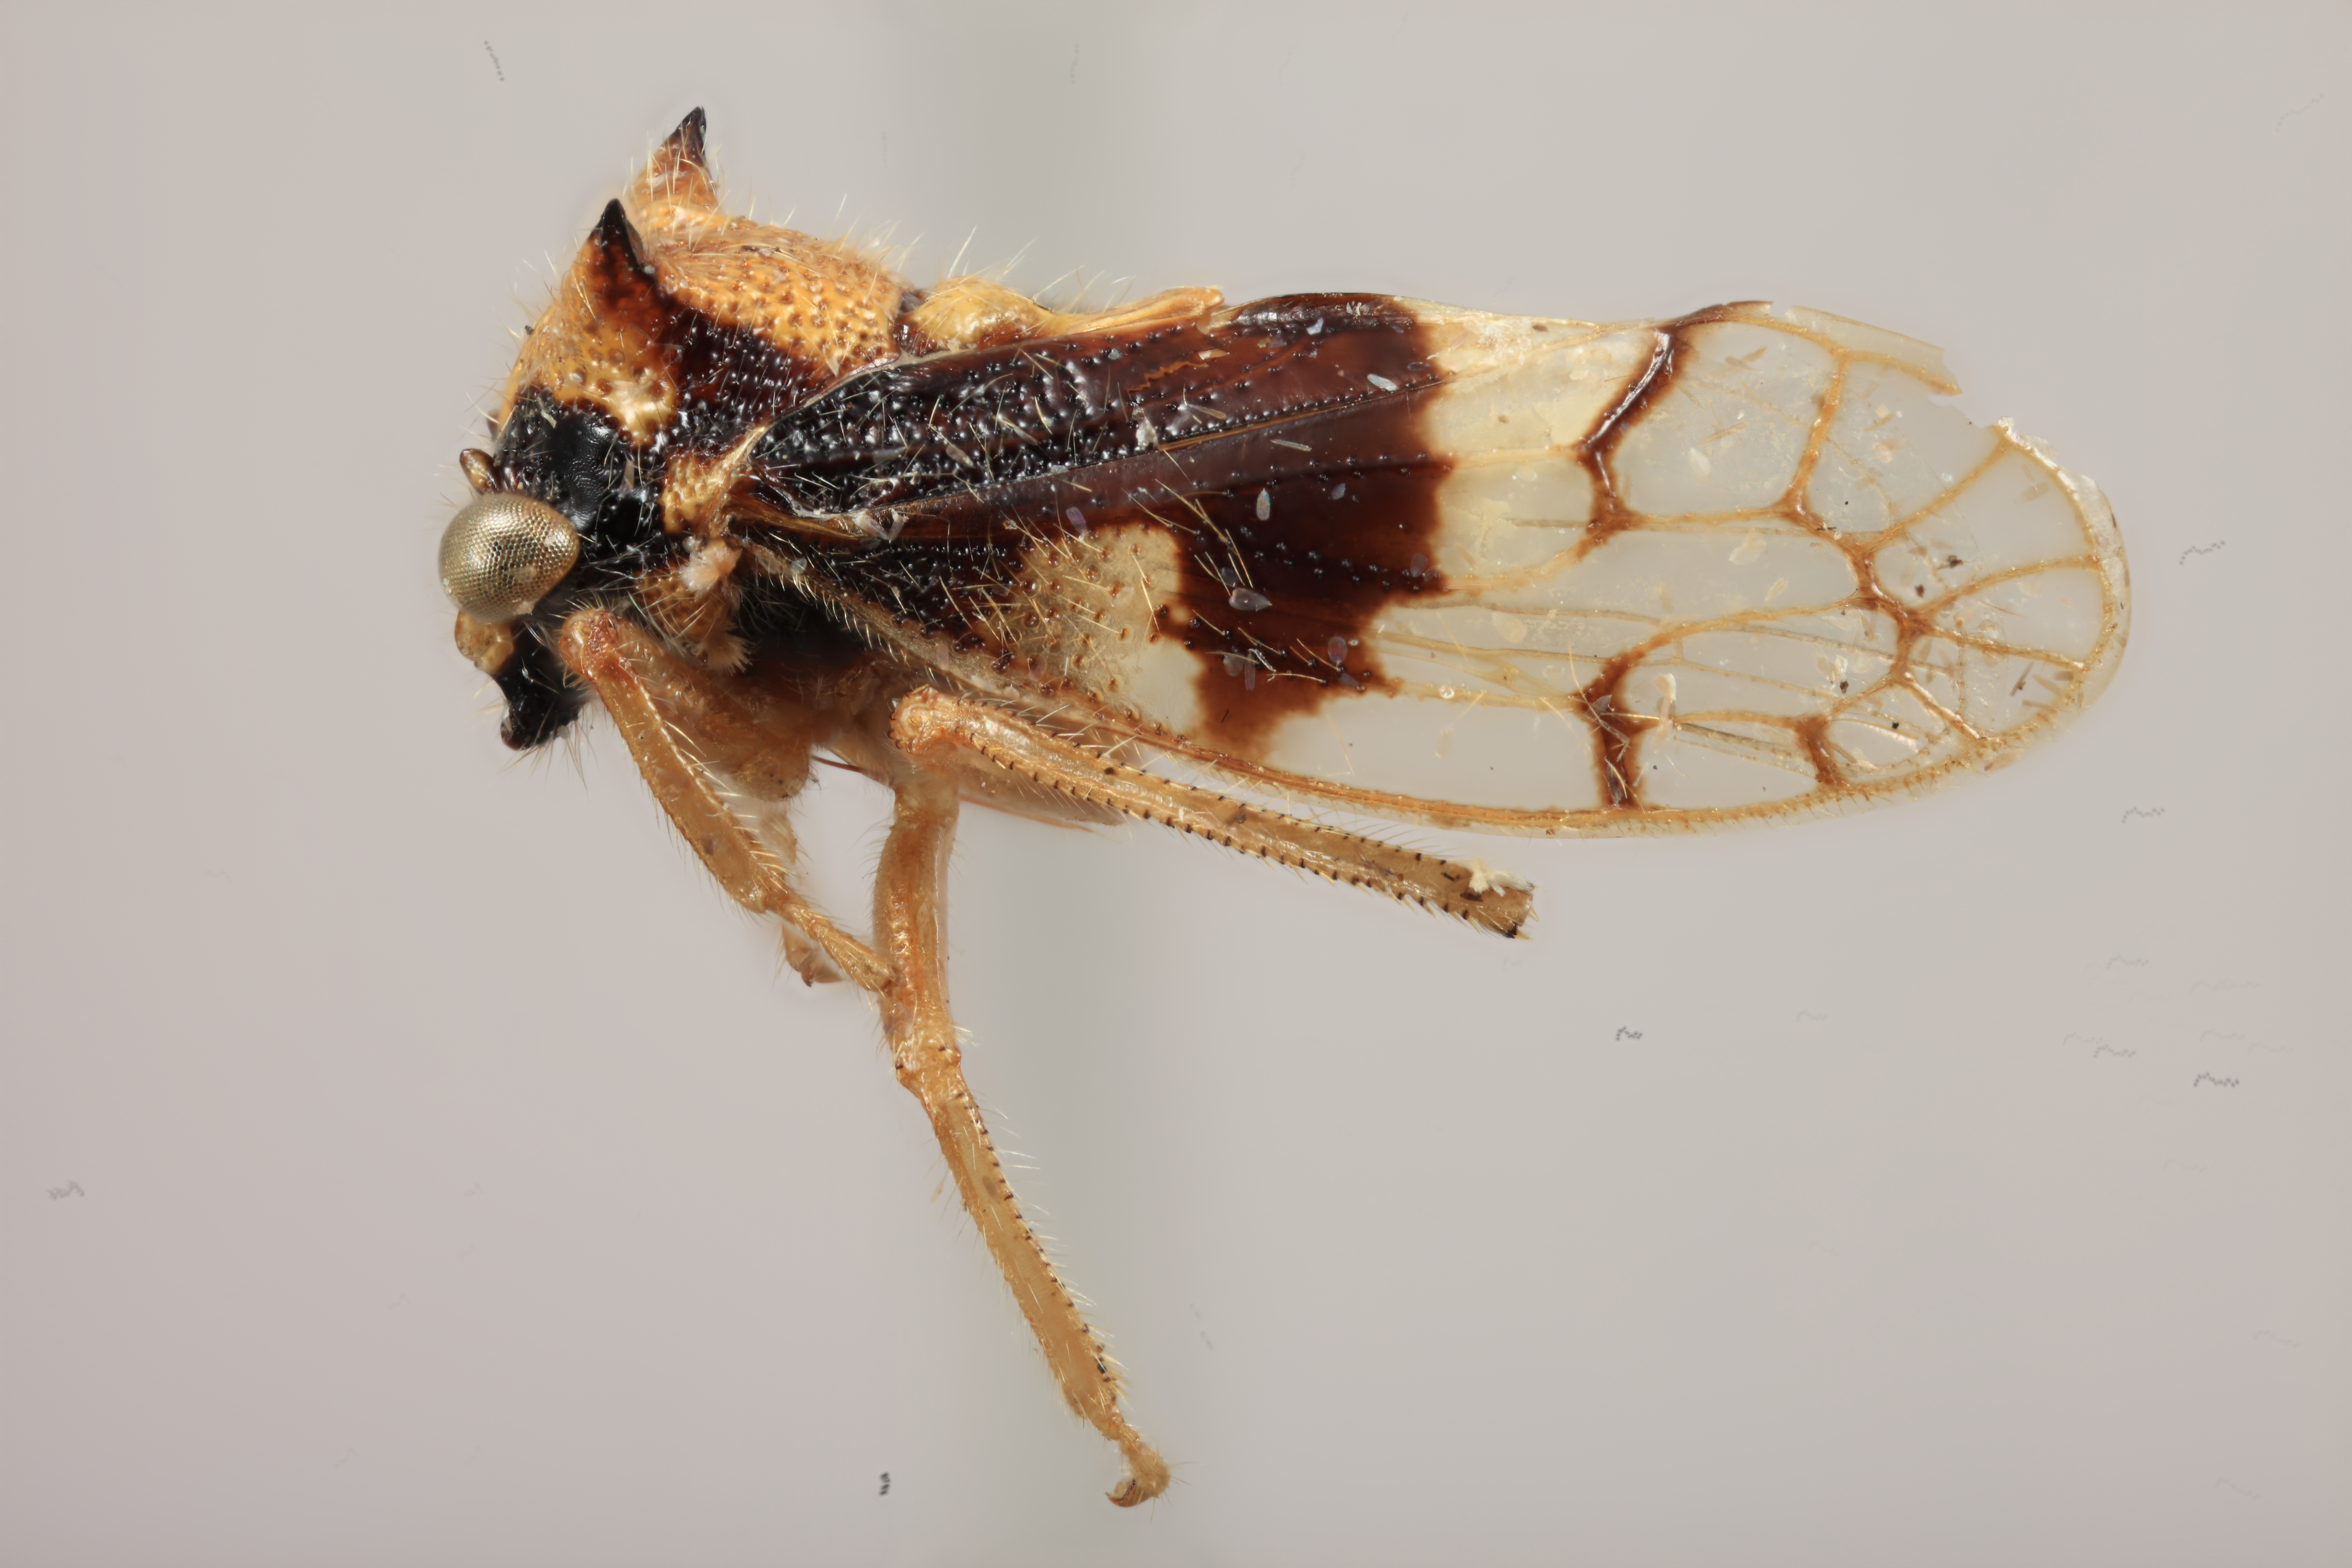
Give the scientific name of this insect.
Tolania cactina
